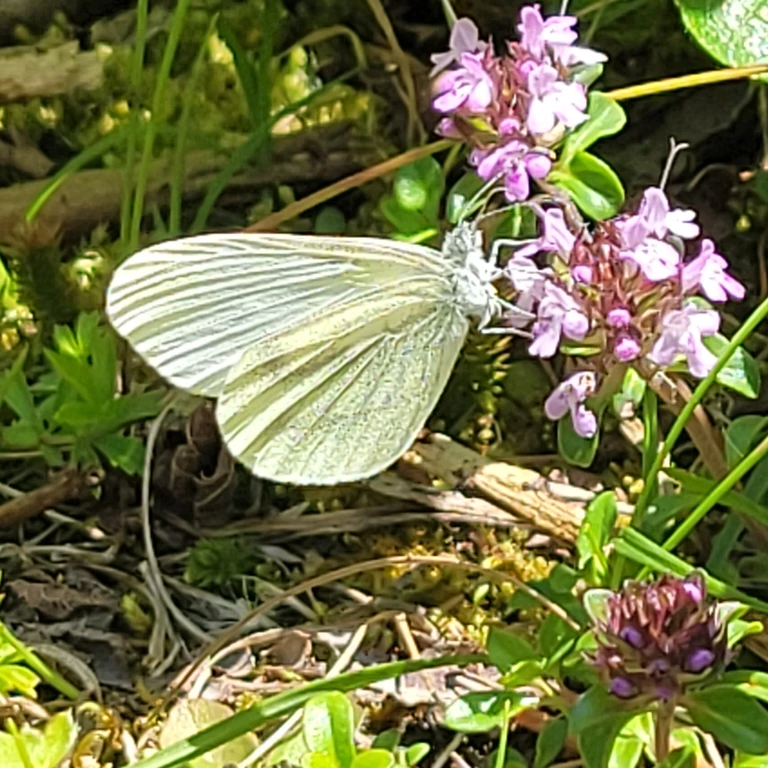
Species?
Leptidea sinapis/juvernica
